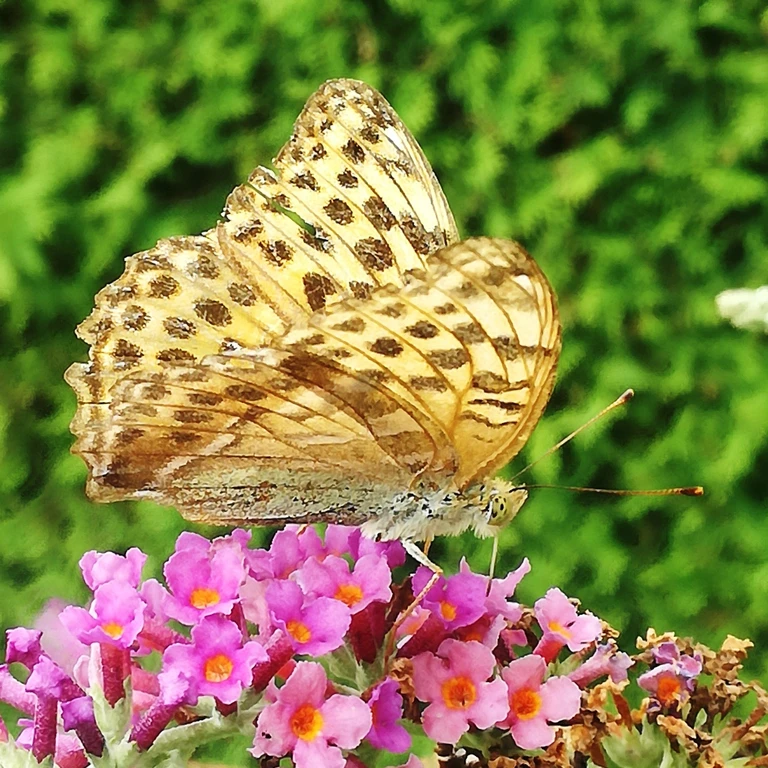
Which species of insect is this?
Argynnis paphia
